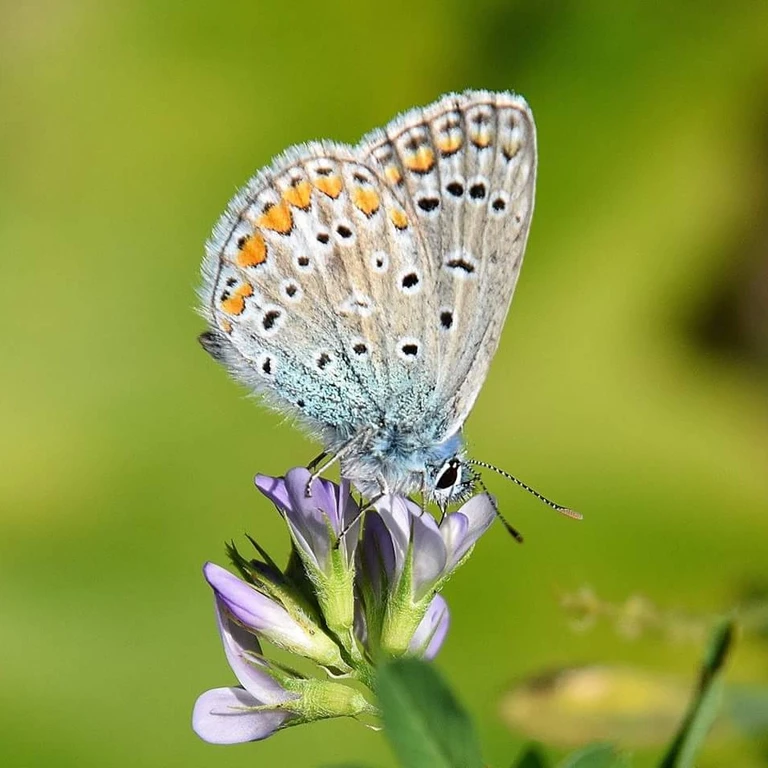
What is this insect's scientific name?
Polyommatus icarus
